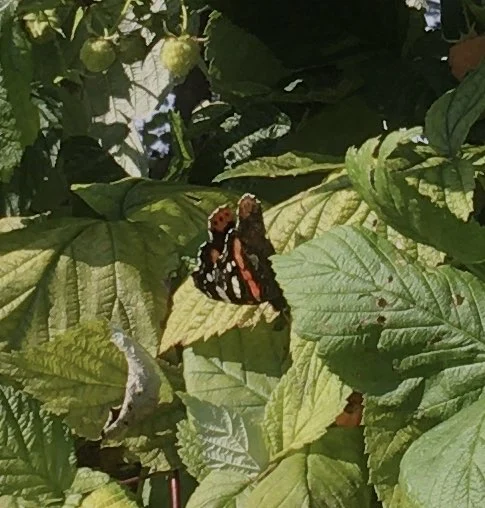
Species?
Vanessa atalanta
